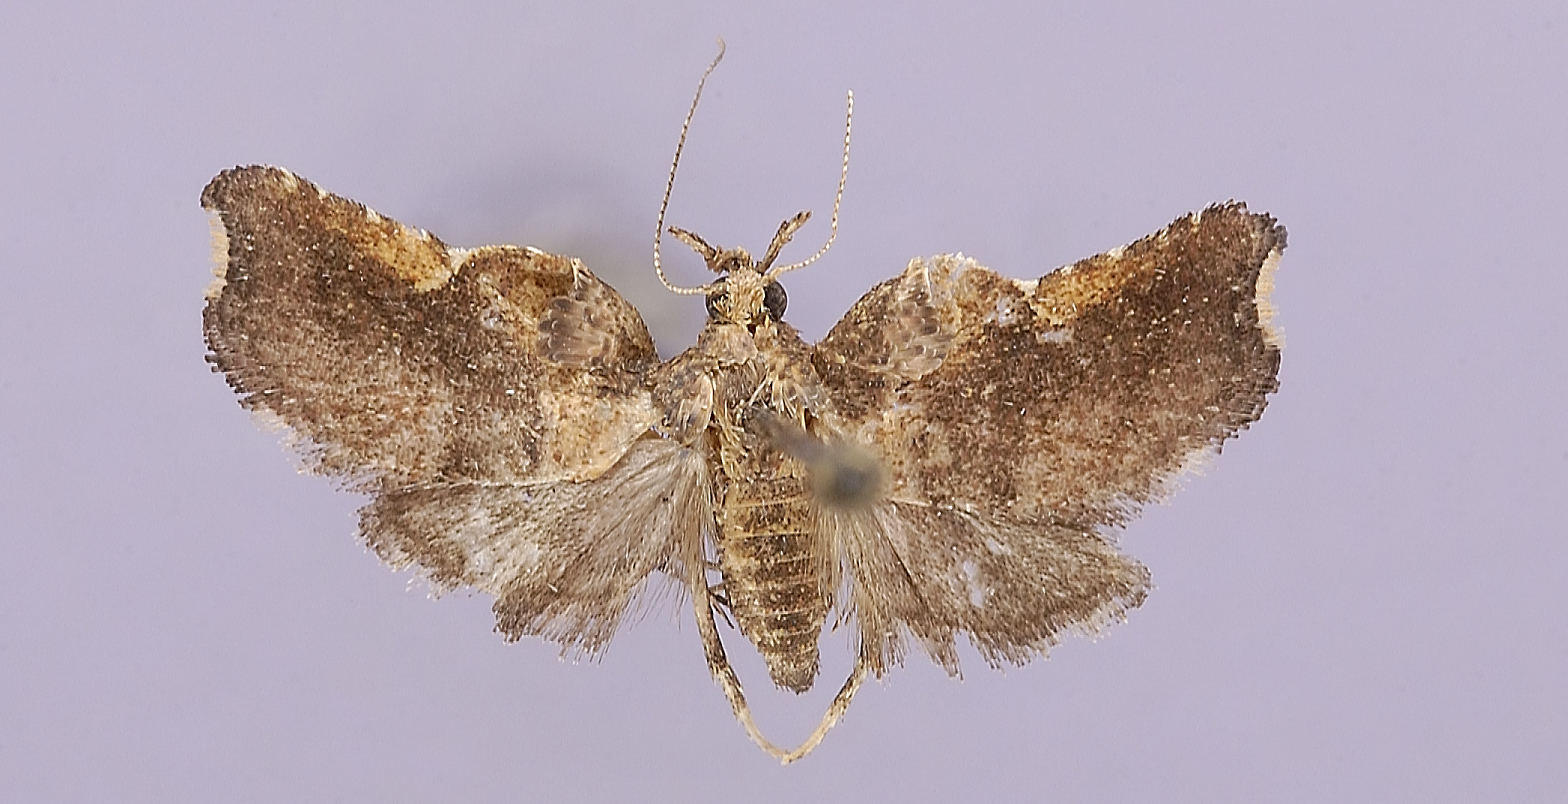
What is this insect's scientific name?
Eobrena melopoalis
